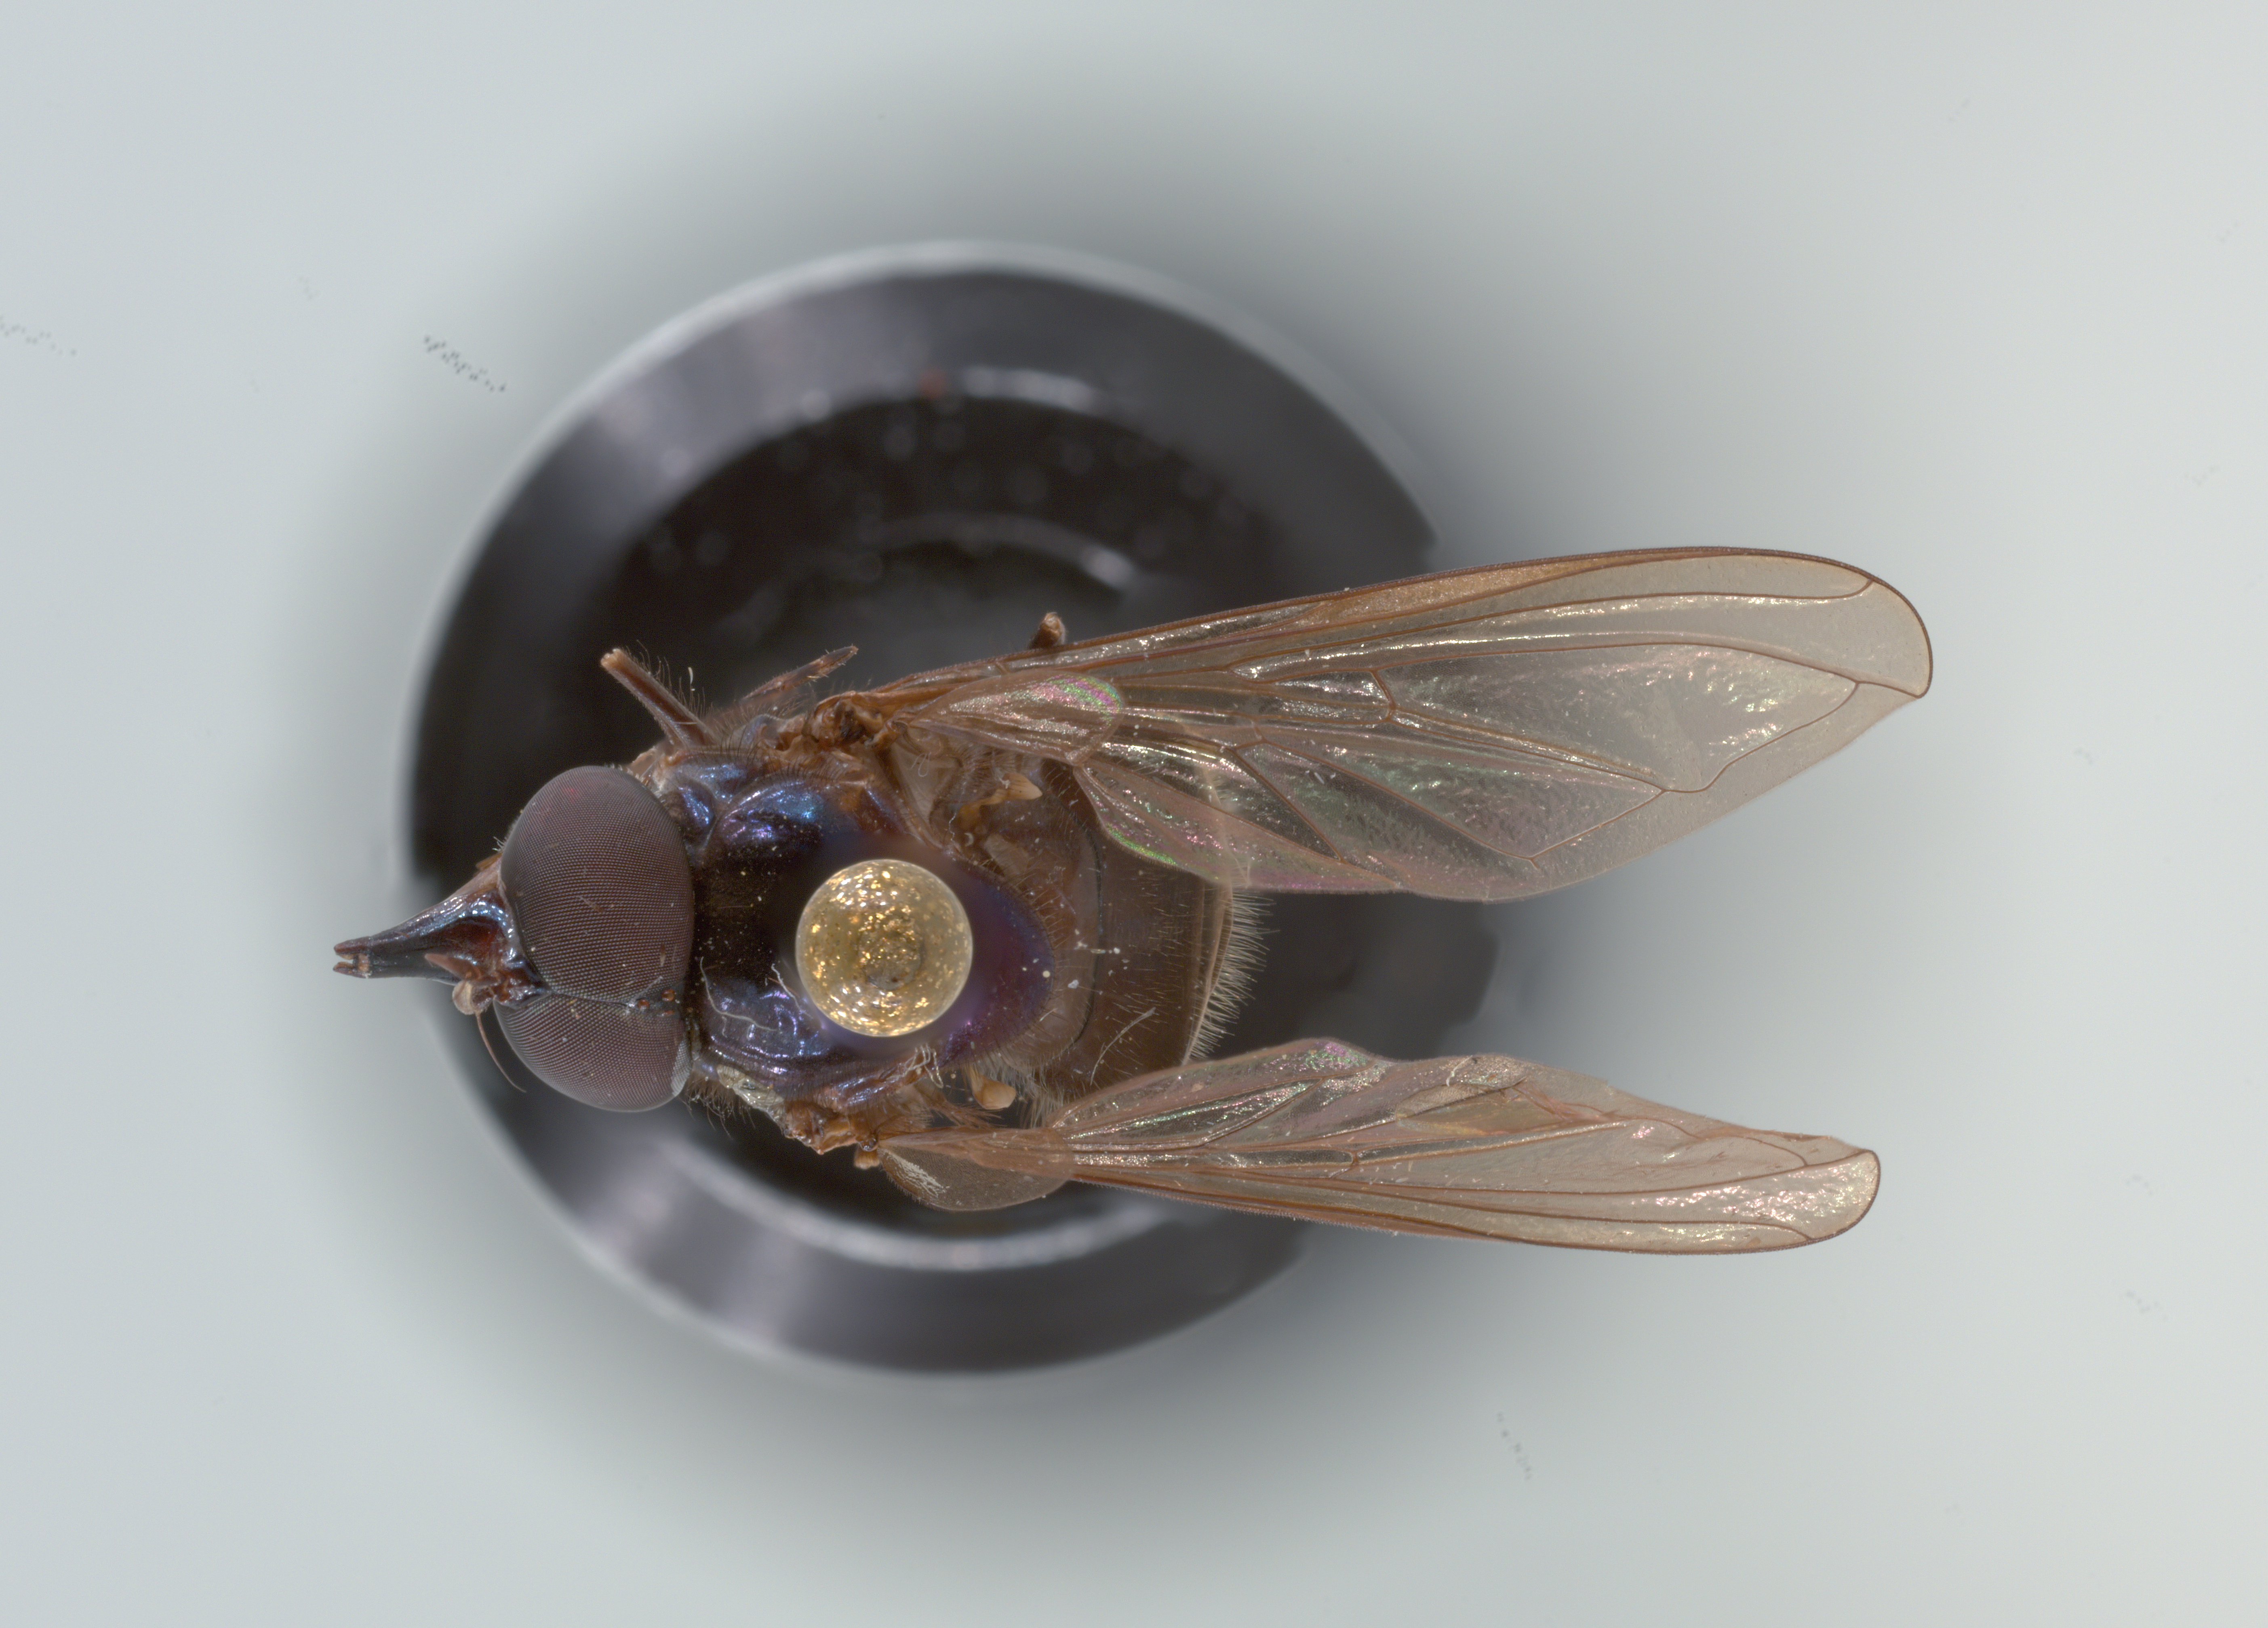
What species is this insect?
Rhingia cyanoprora
